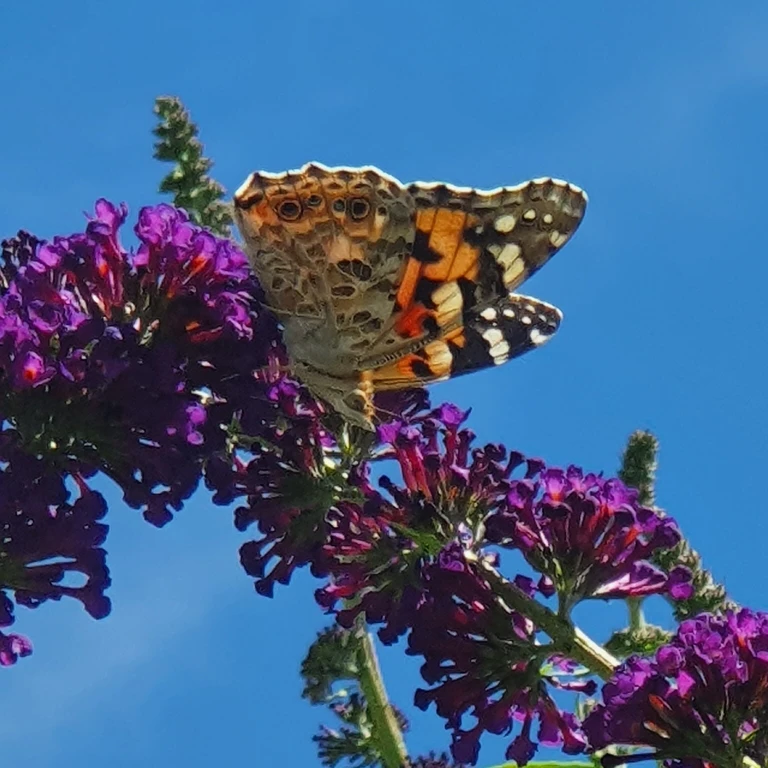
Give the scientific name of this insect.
Vanessa cardui
